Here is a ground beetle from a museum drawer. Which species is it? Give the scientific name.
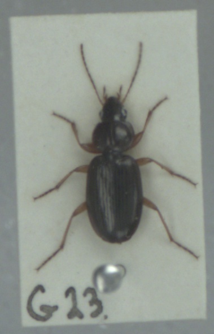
Olisthopus rotundatus
